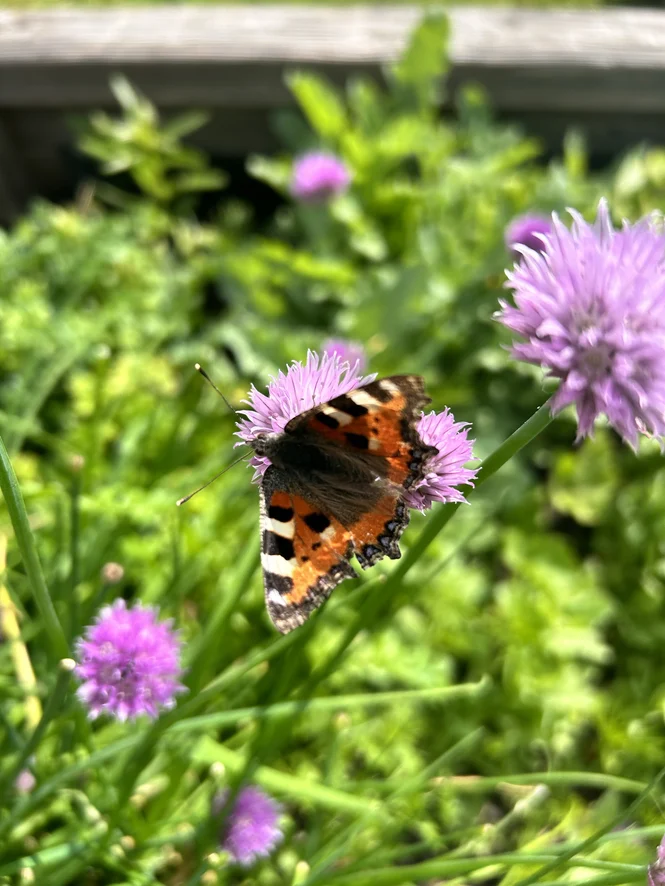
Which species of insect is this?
Aglais urticae
